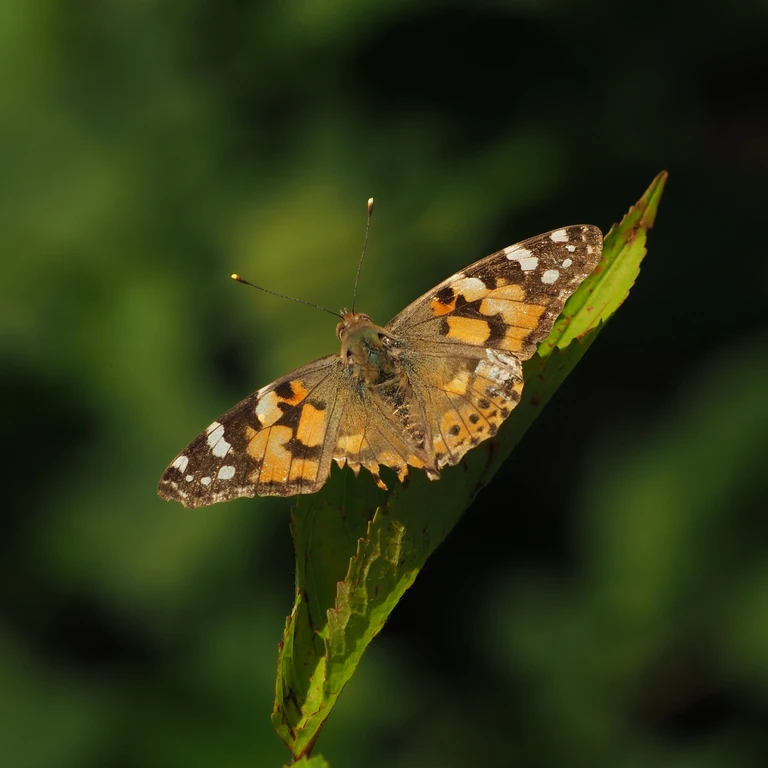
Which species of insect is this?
Vanessa cardui
